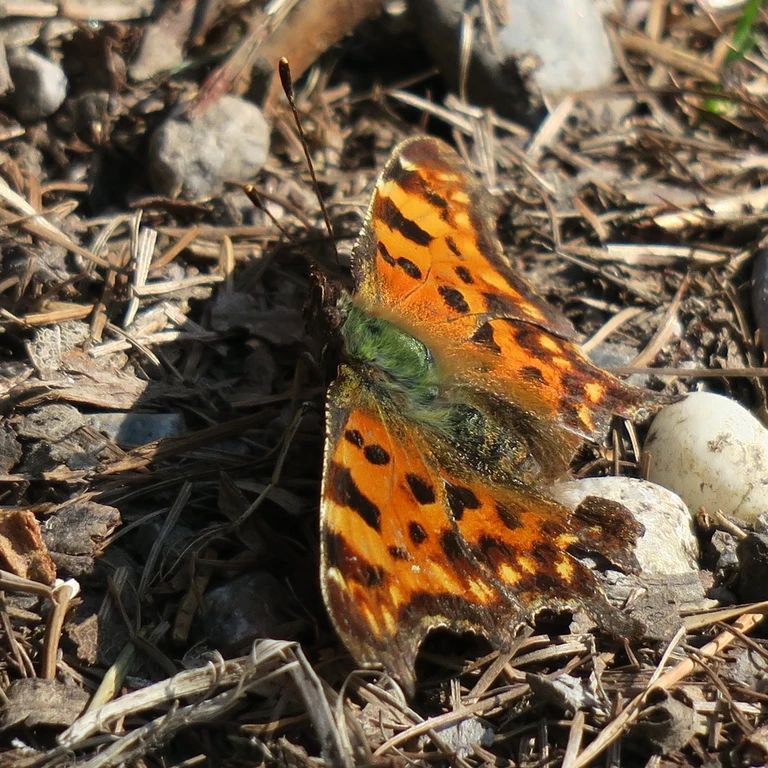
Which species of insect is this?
Polygonia c-album
